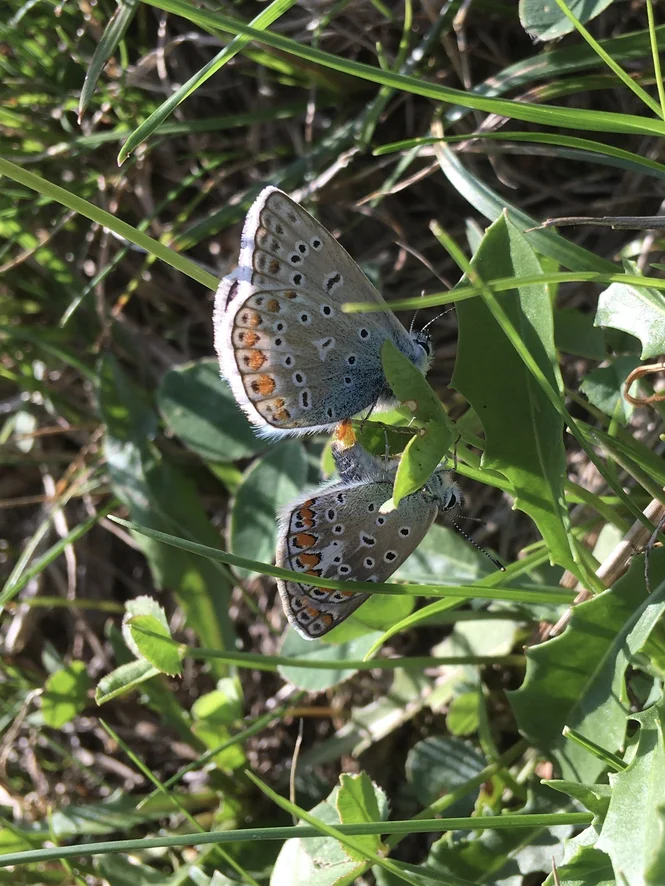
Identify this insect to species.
Polyommatus icarus
